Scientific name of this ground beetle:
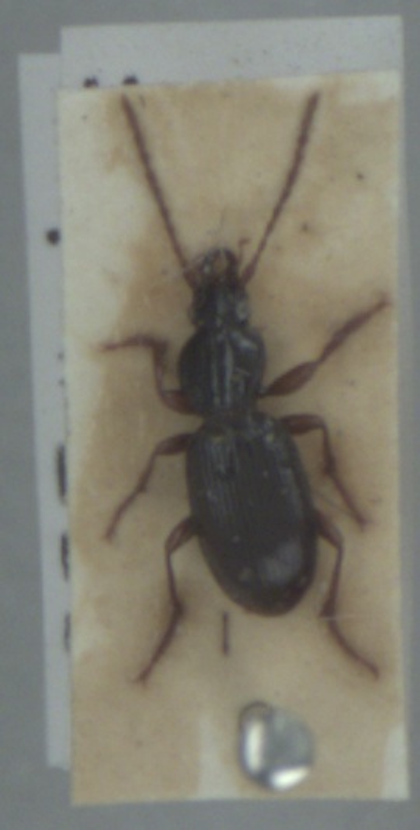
Stomis pumicatus
